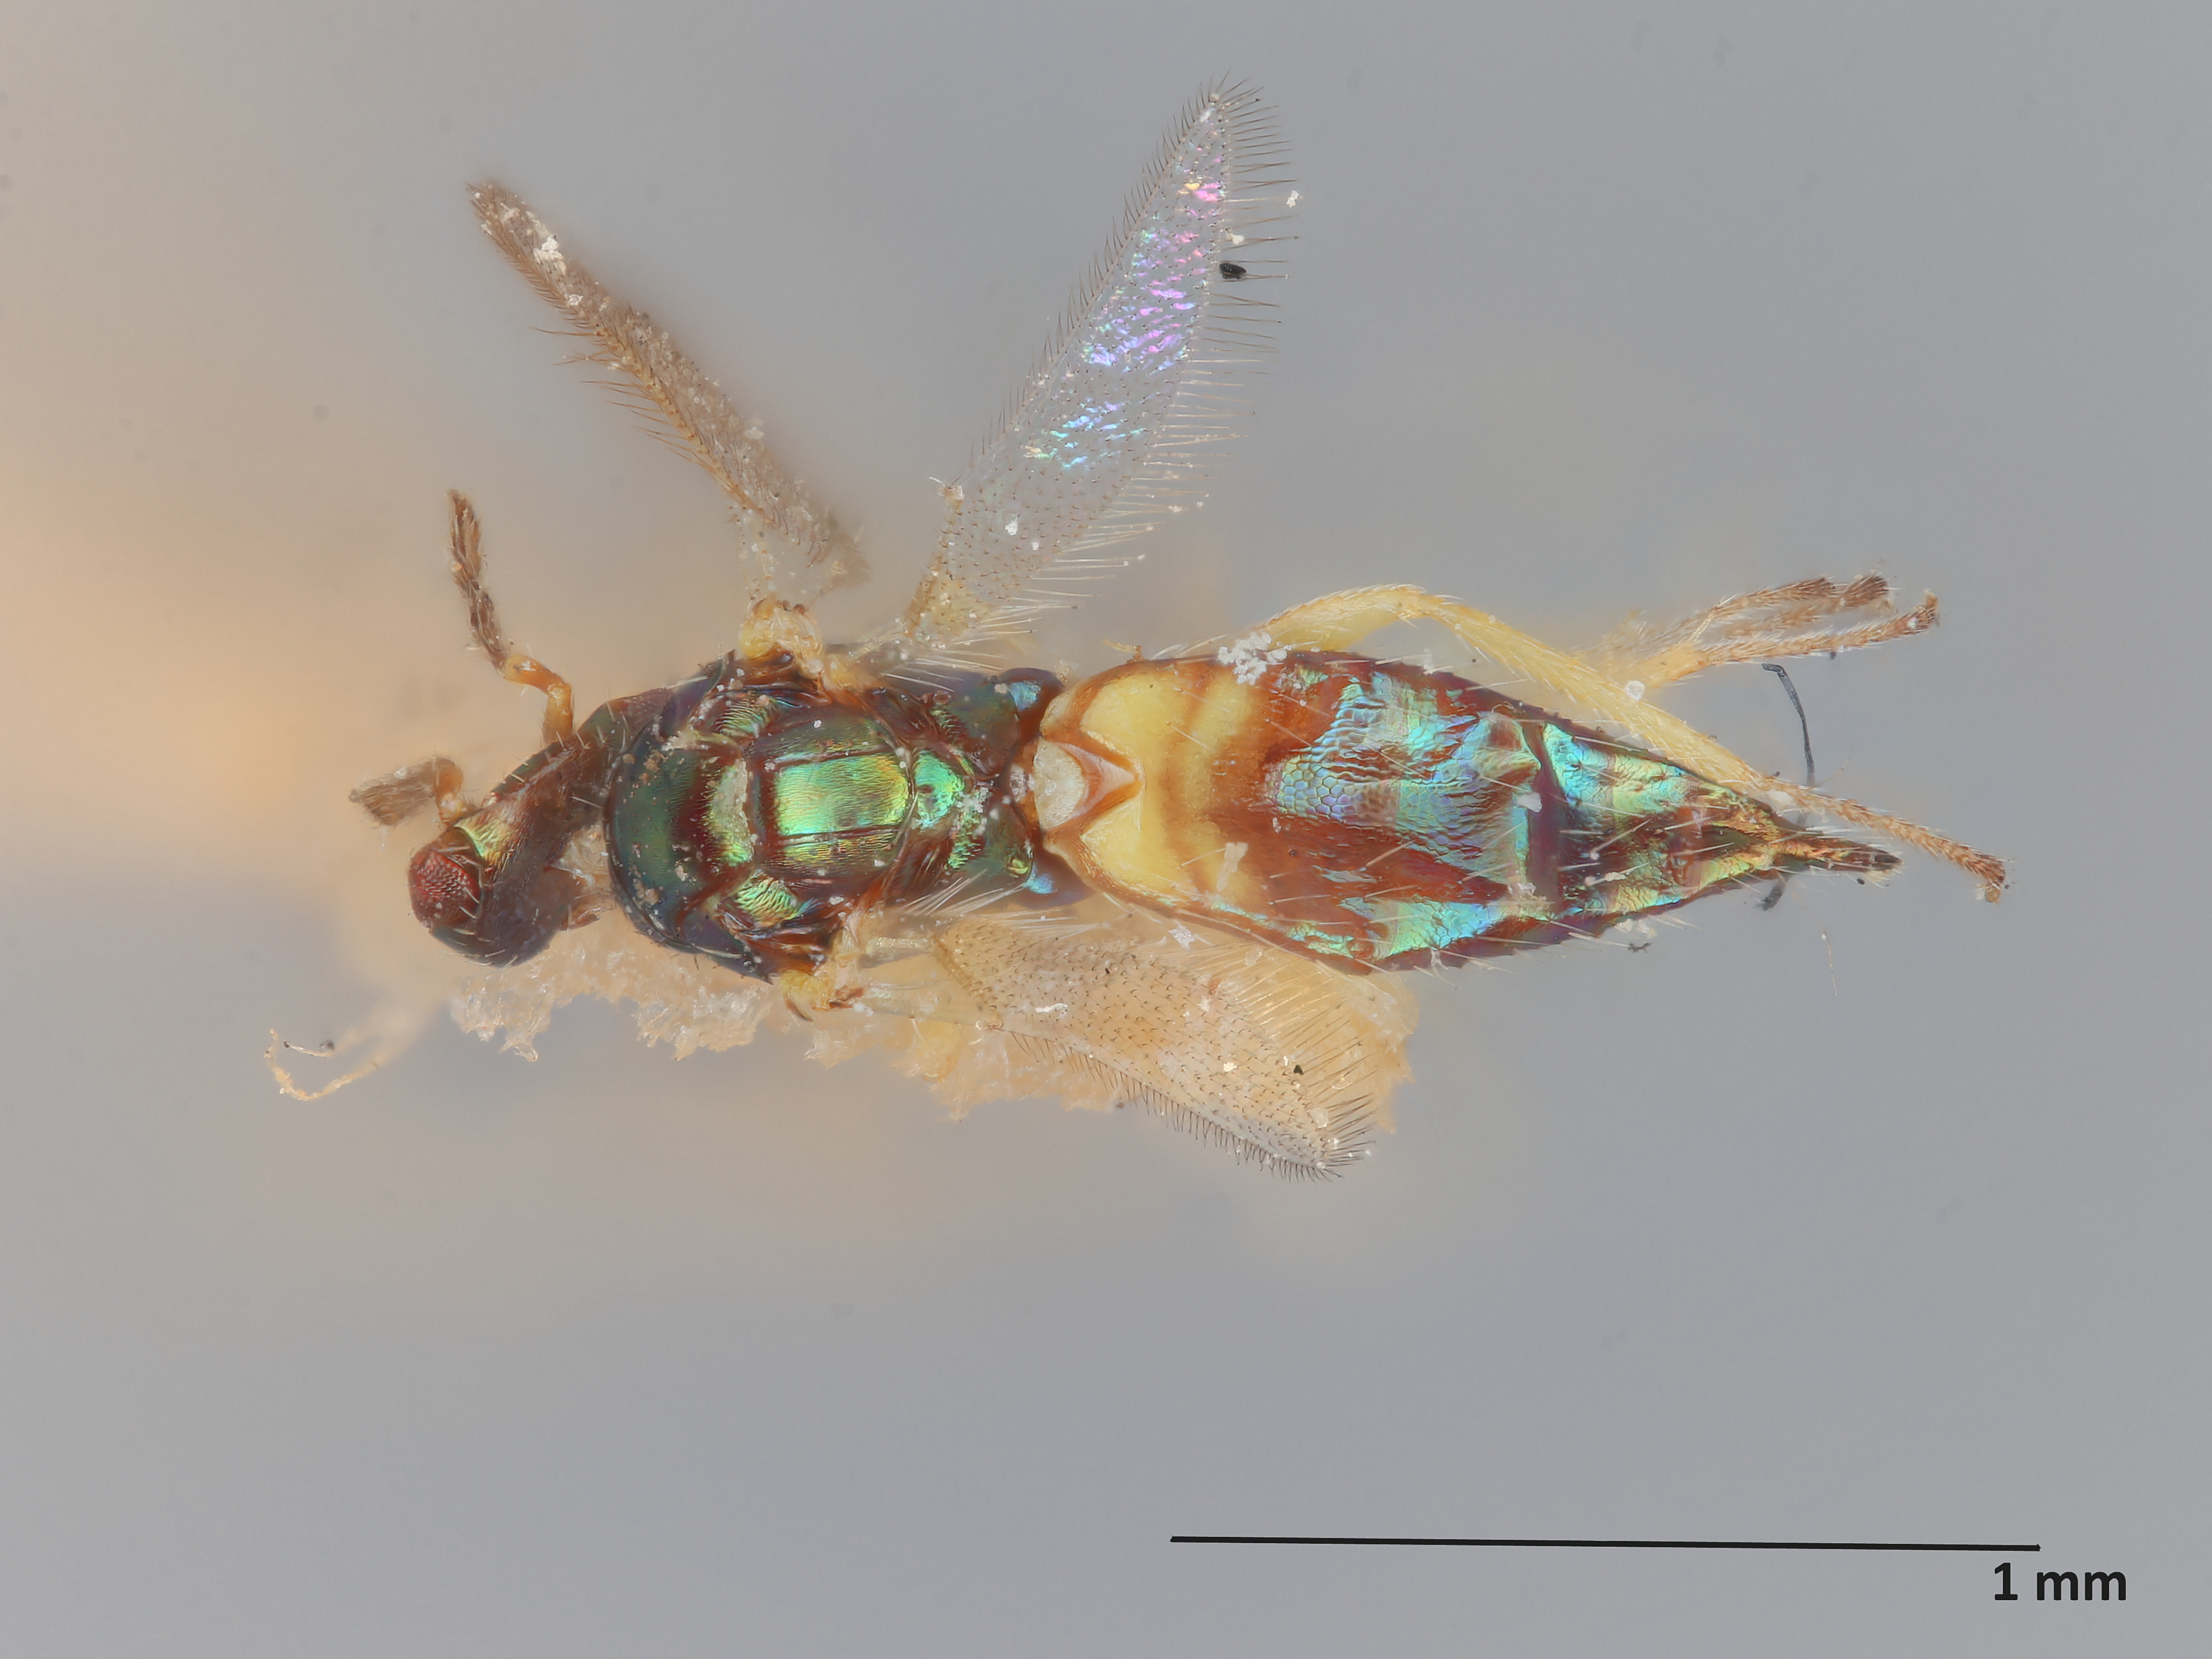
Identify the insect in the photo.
Tetrastichus oecanthivorus
